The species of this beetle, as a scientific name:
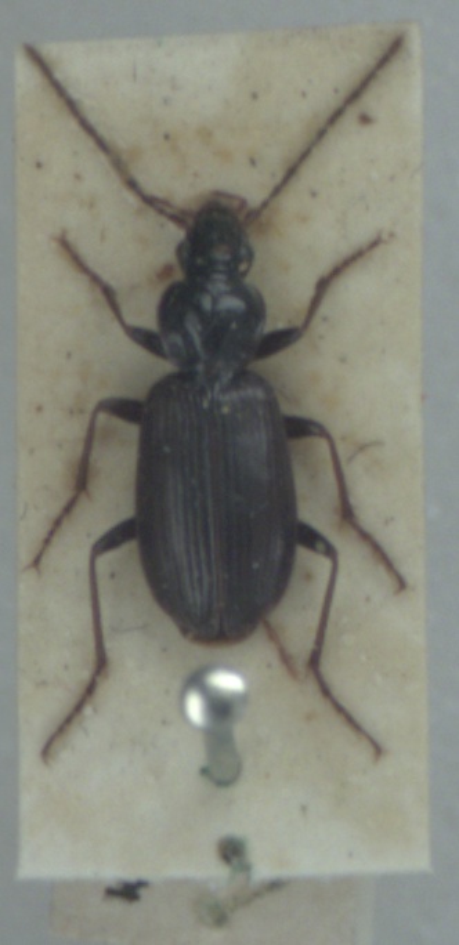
Platynus livens
